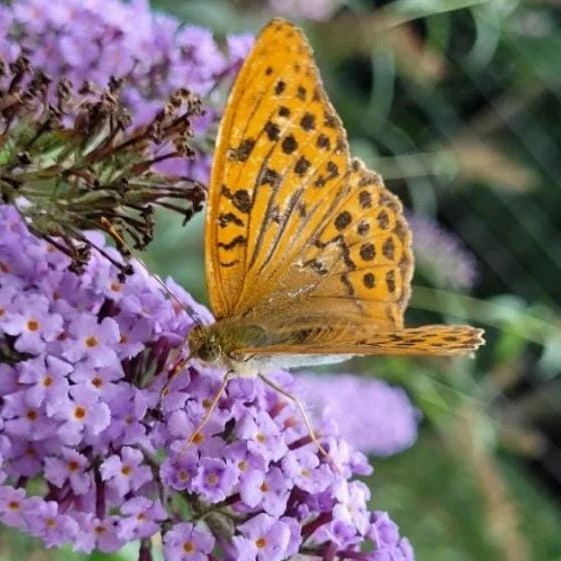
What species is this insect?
Argynnis paphia
